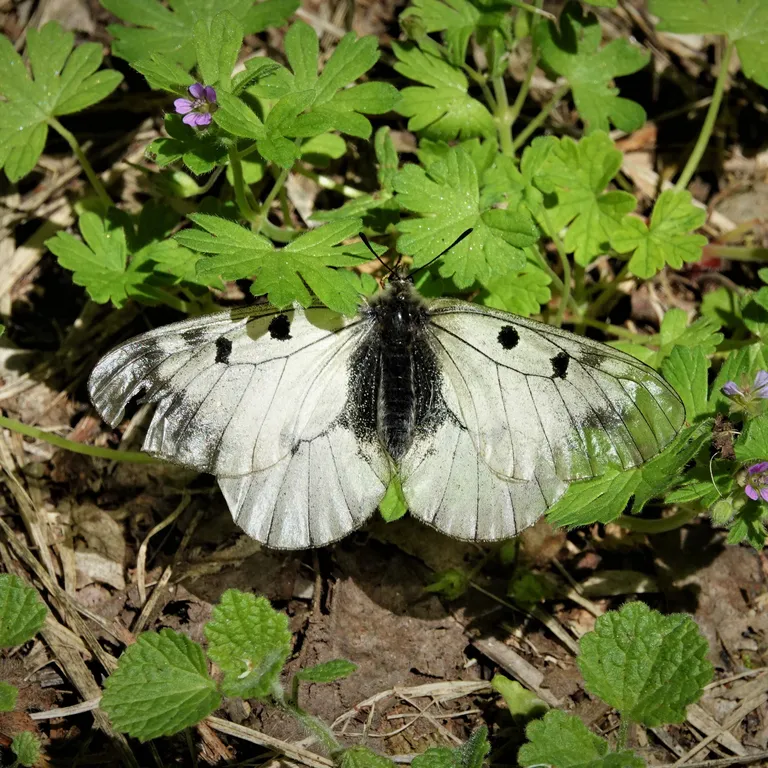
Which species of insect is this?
Parnassius mnemosyne
